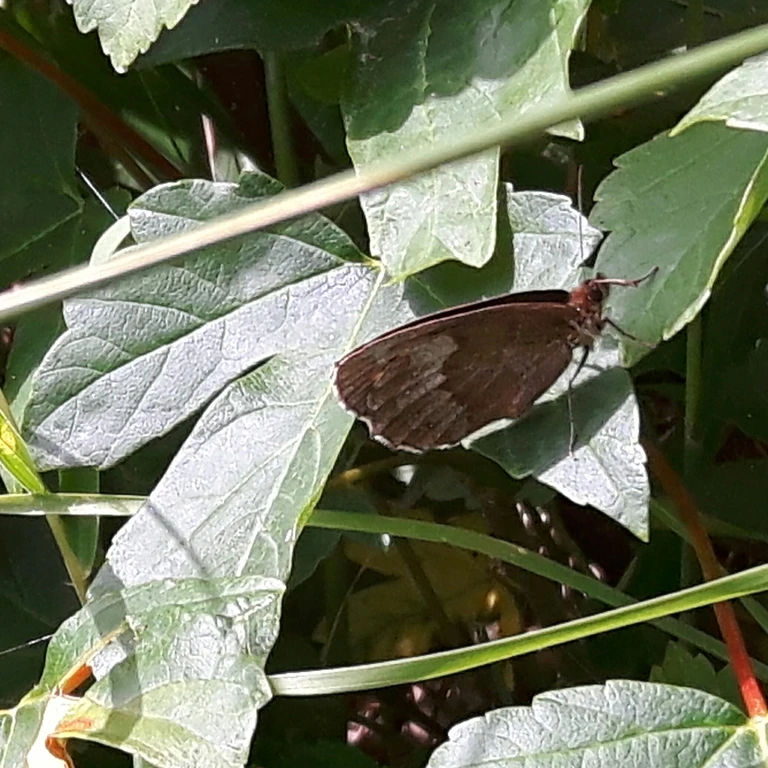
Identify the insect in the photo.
Erebia aethiops
